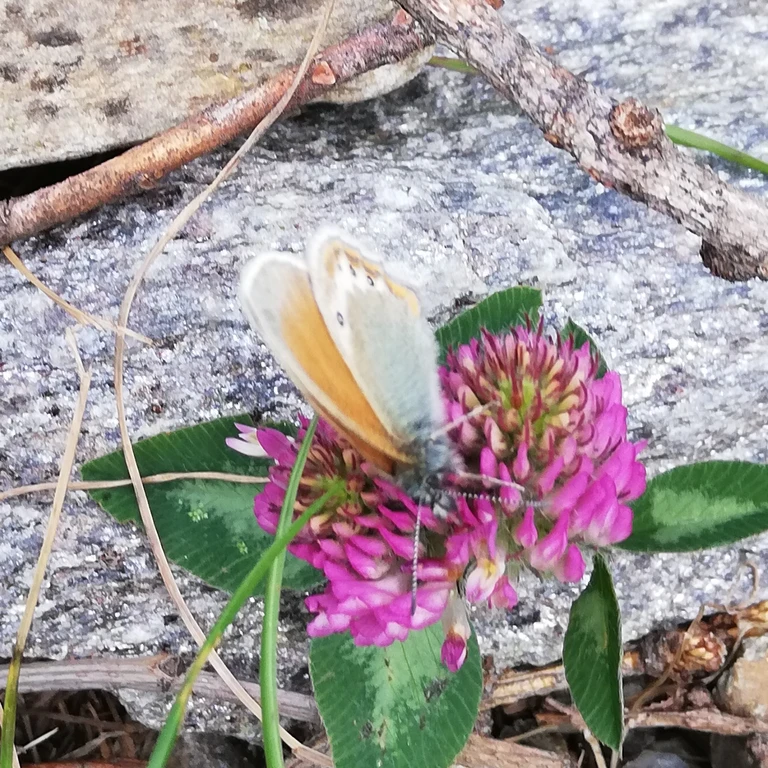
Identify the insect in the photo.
Coenonympha gardetta
